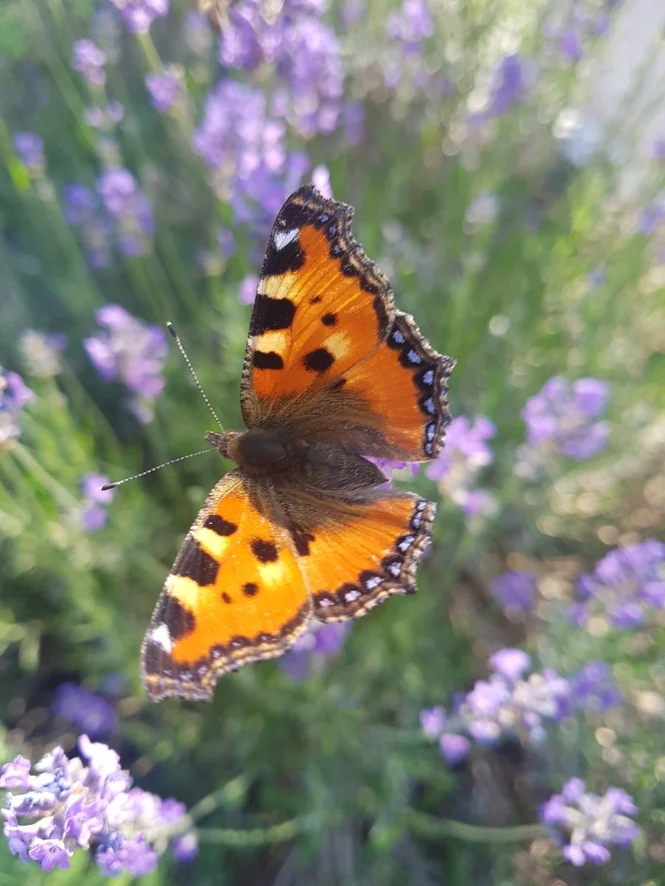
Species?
Aglais urticae
